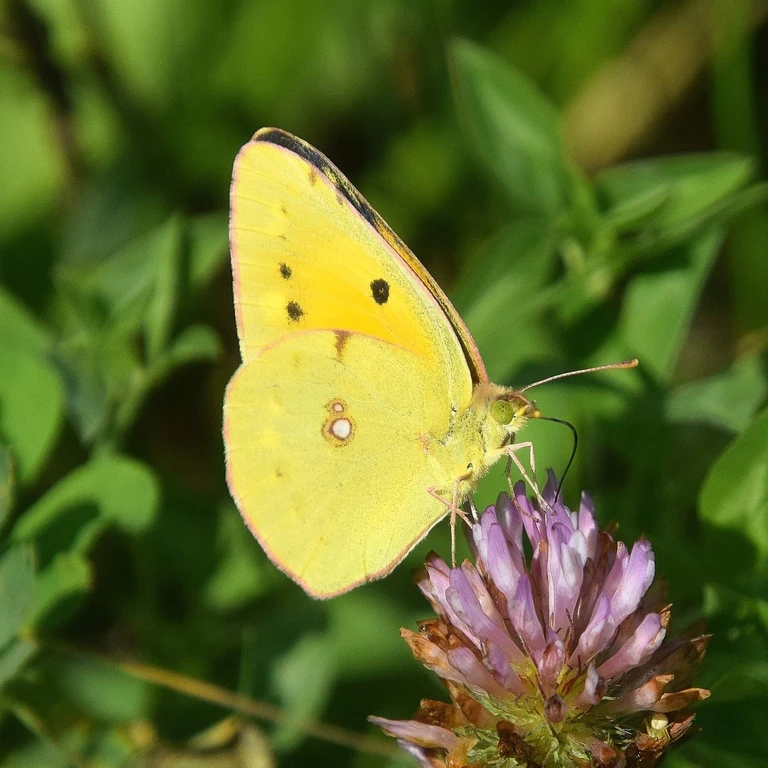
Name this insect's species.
Colias croceus
